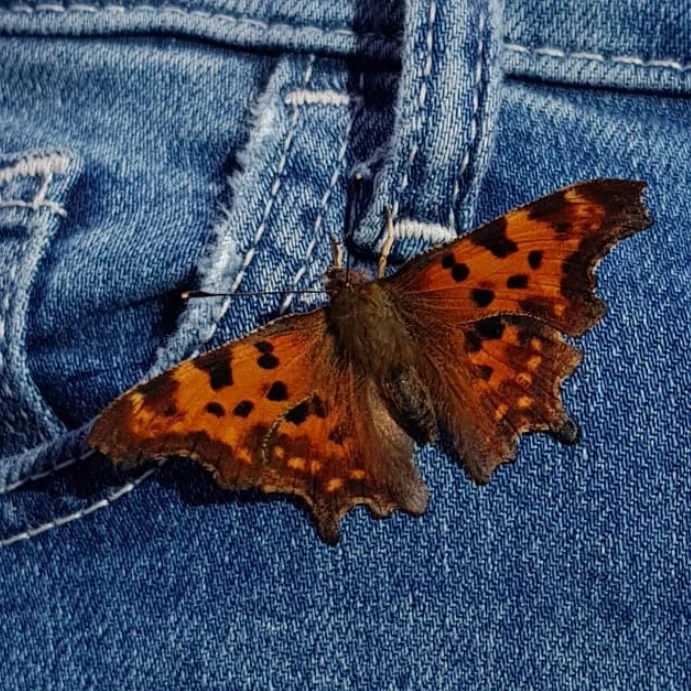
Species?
Polygonia c-album
